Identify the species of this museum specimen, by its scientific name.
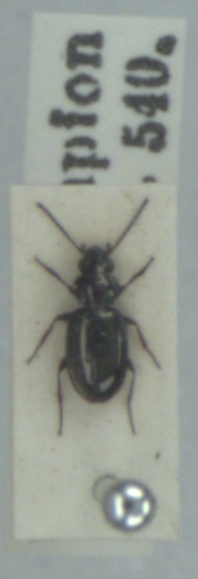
Bembidion nigricorne
